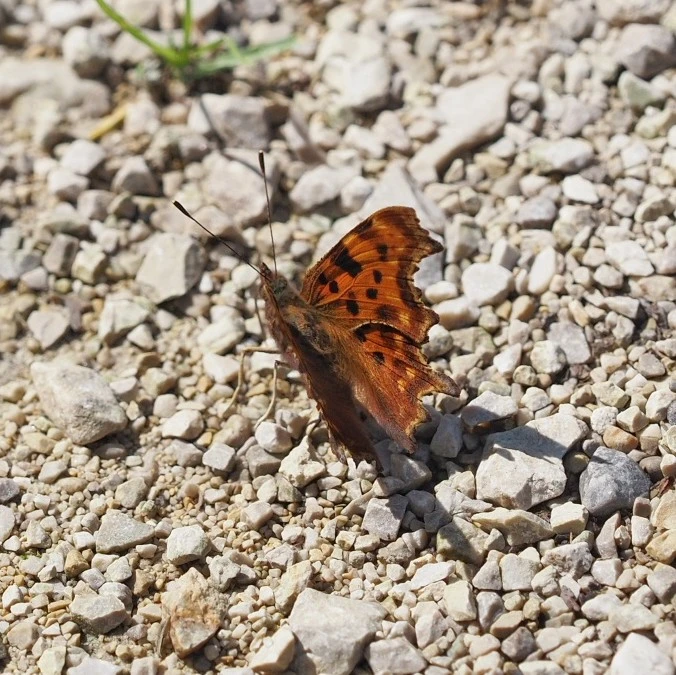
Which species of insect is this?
Polygonia c-album
